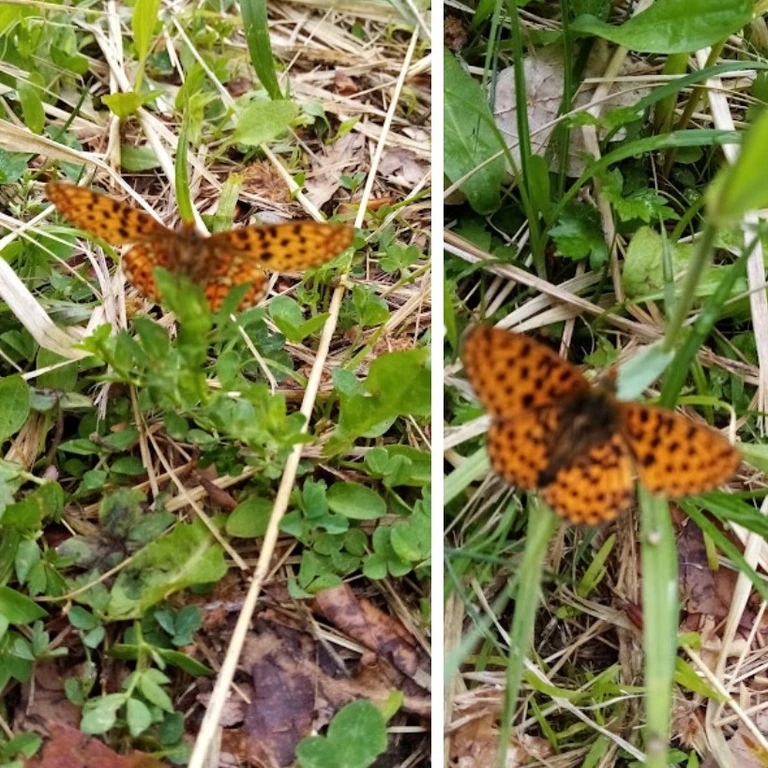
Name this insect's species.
Boloria euphrosyne (also Clossiana euphrosyne)
